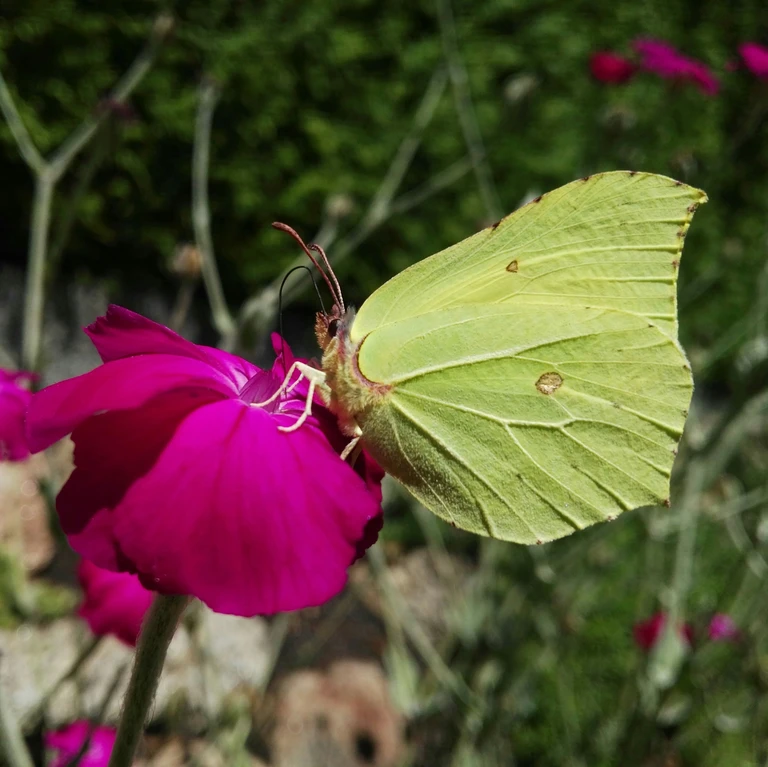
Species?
Gonepteryx rhamni
